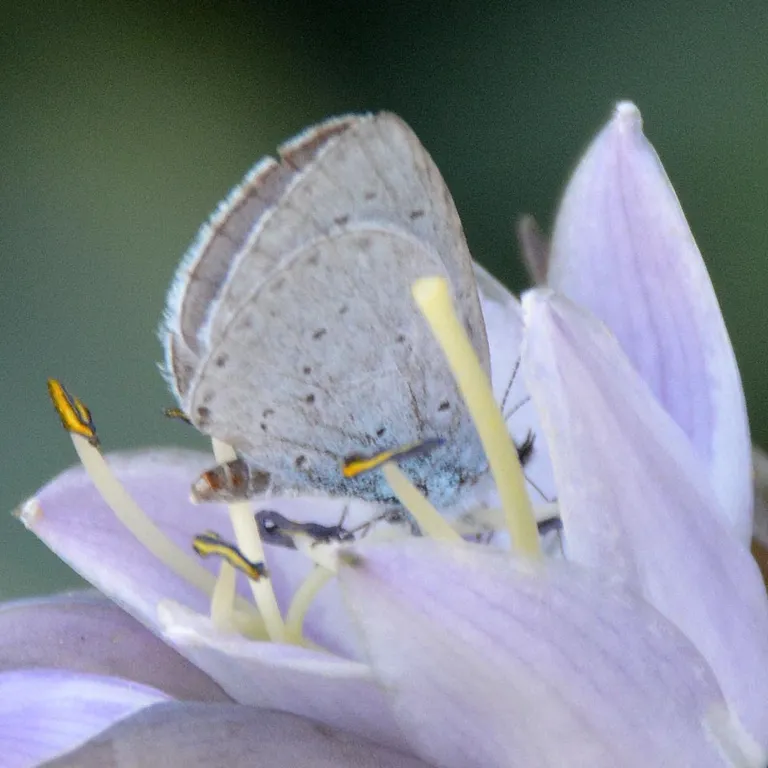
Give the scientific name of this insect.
Celastrina argiolus
